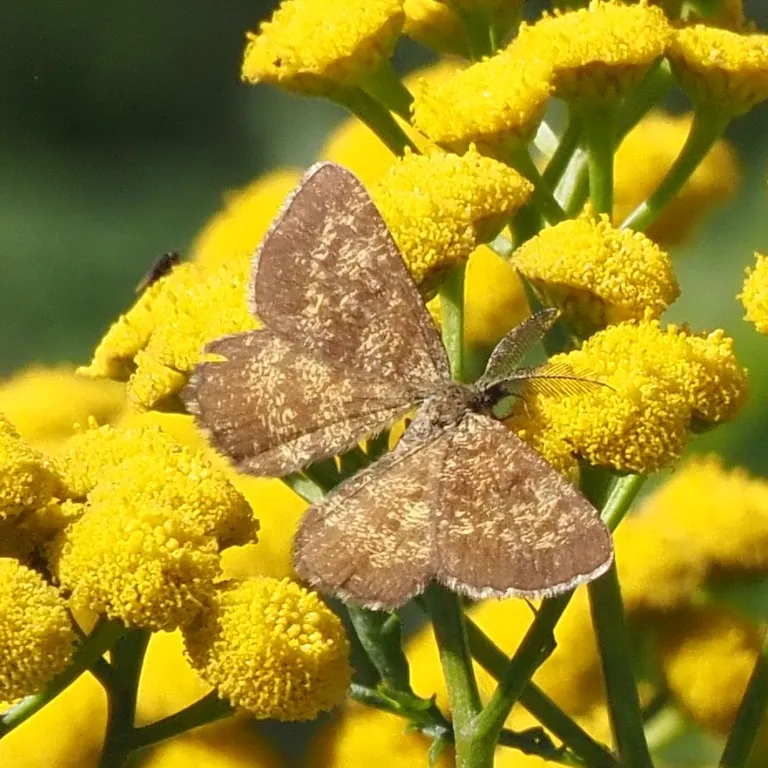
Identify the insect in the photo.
Ematurga atomaria
